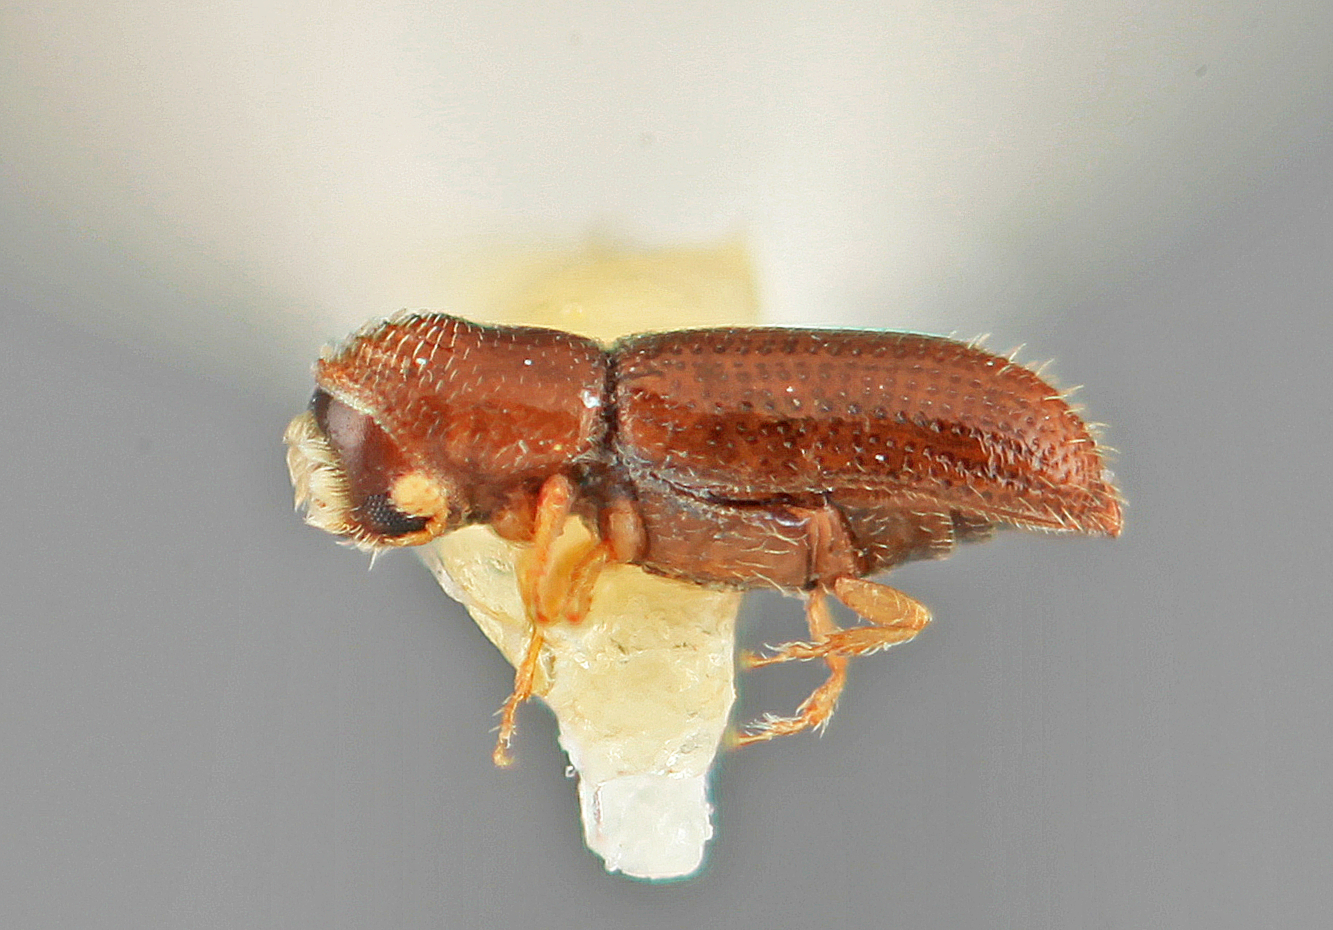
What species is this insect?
Pityophthorus minutalis
